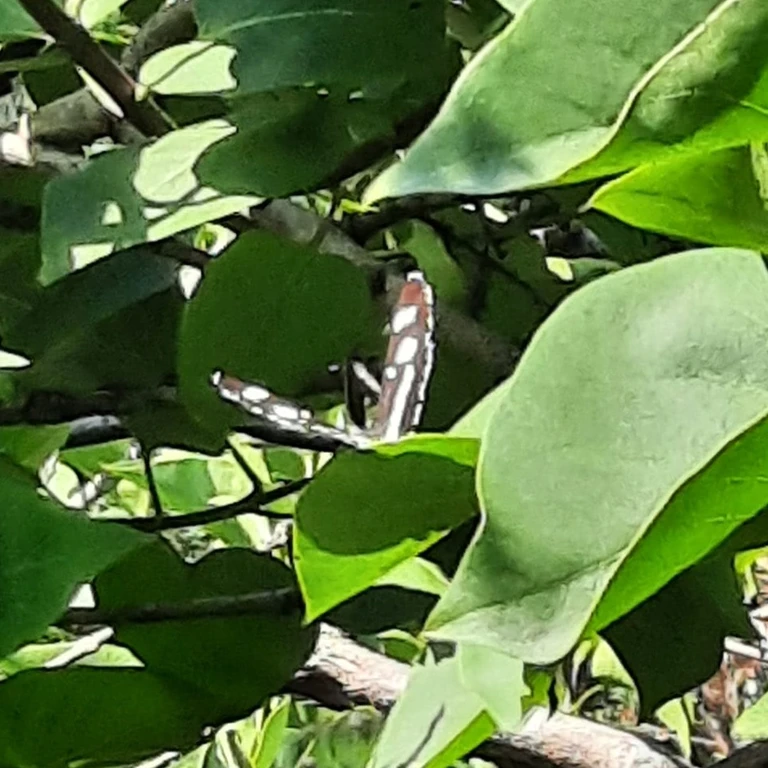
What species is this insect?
Neptis rivularis
